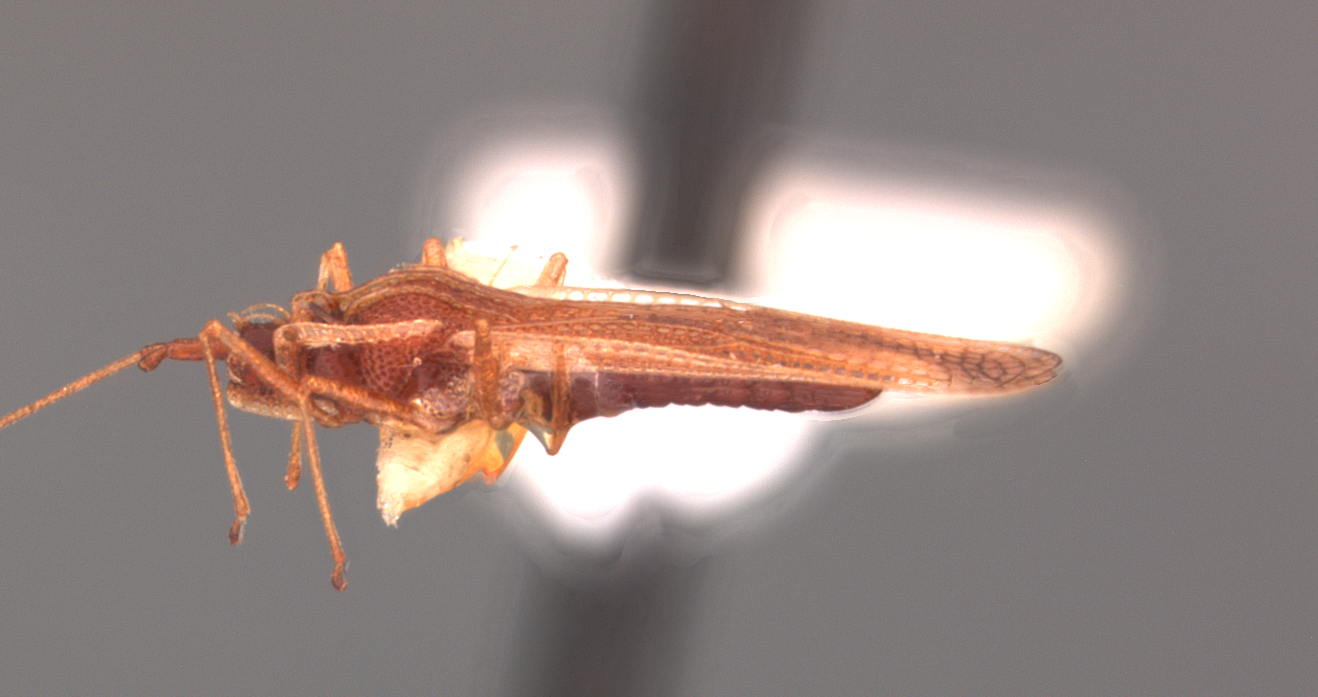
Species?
Vatiga vicosana
